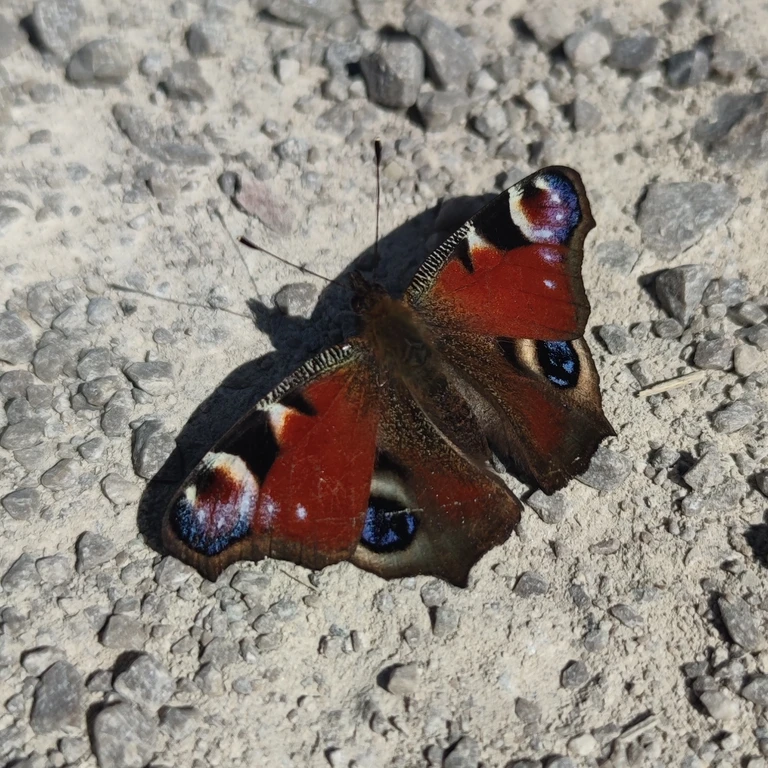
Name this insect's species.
Aglais io
